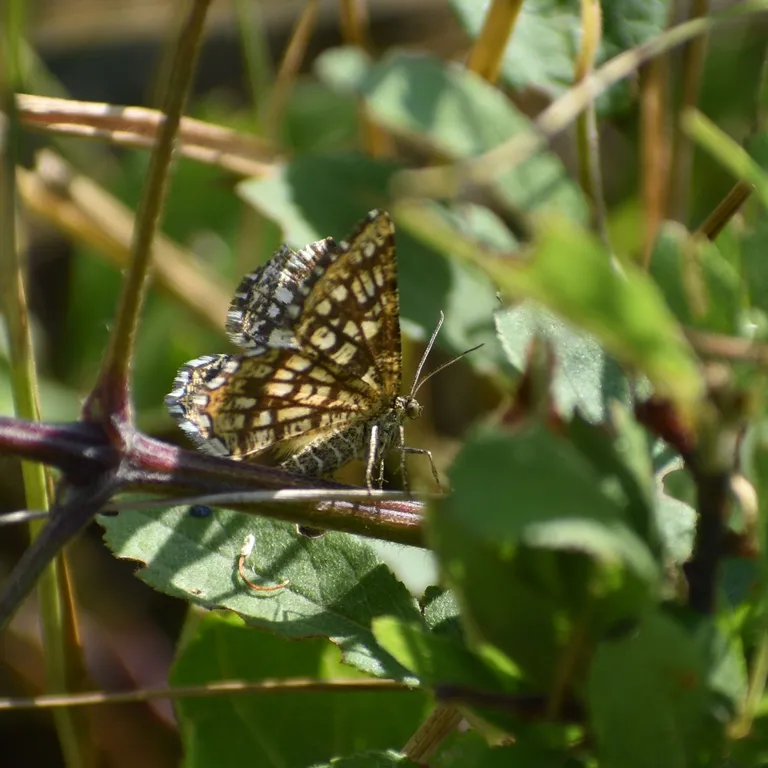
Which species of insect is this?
Chiasmia clathrata
